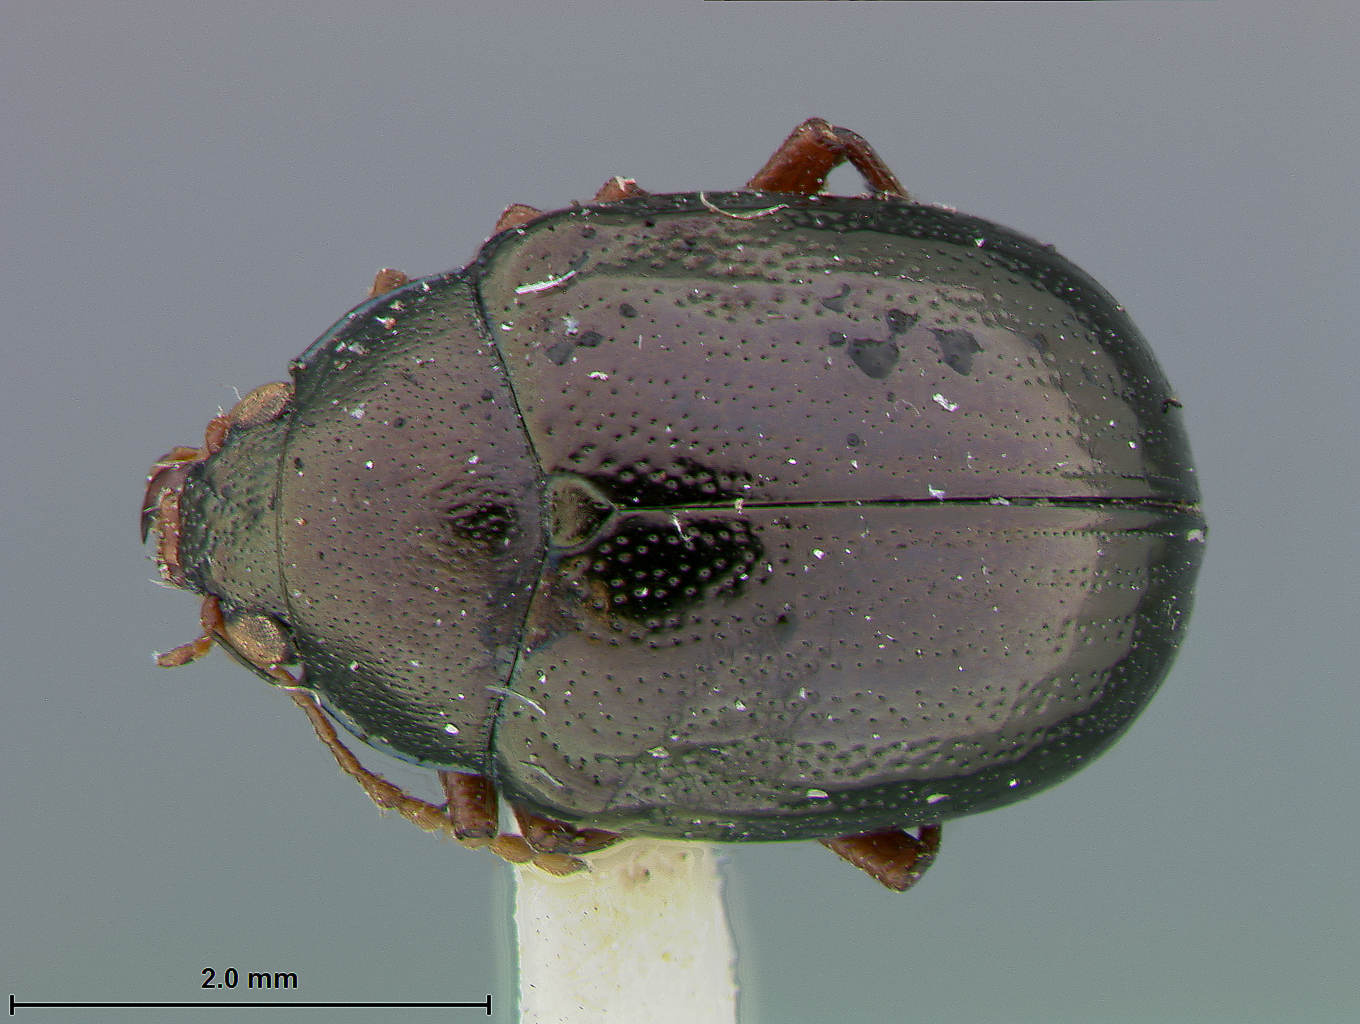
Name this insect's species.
Nodonota aerea
